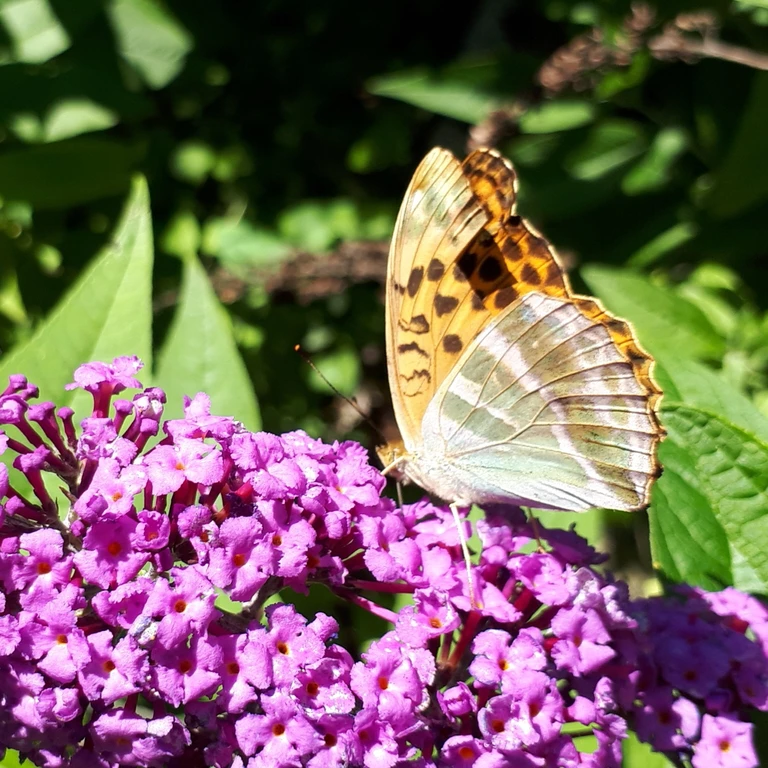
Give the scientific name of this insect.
Argynnis paphia
